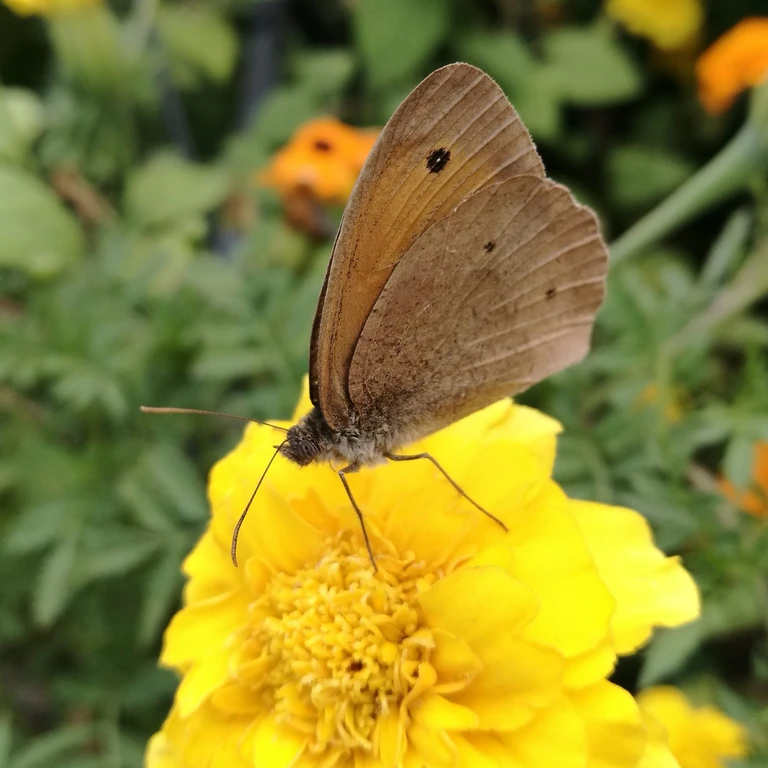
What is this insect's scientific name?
Maniola jurtina
